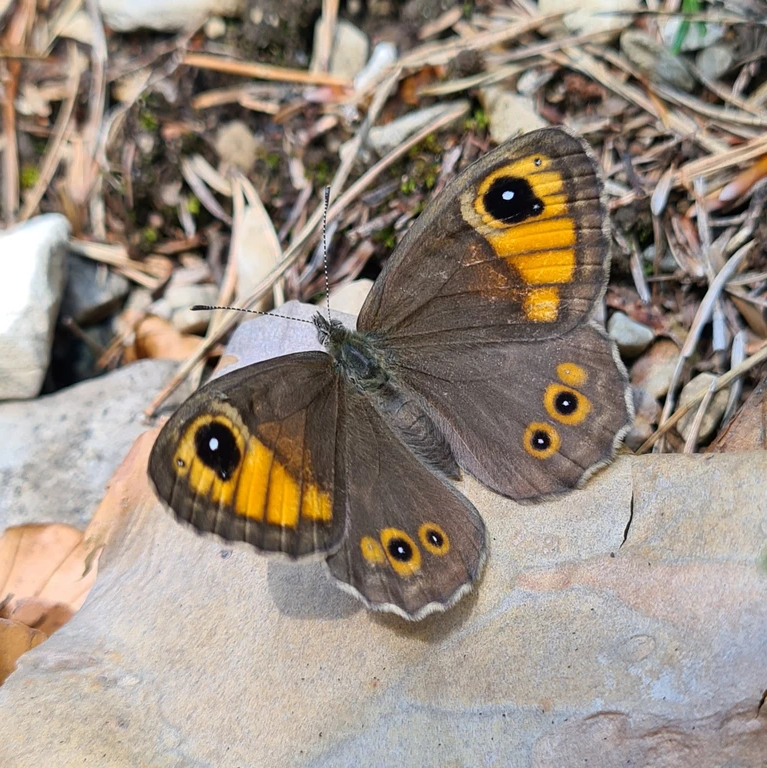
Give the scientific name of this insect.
Lasiommata maera (also Pararge maera)
